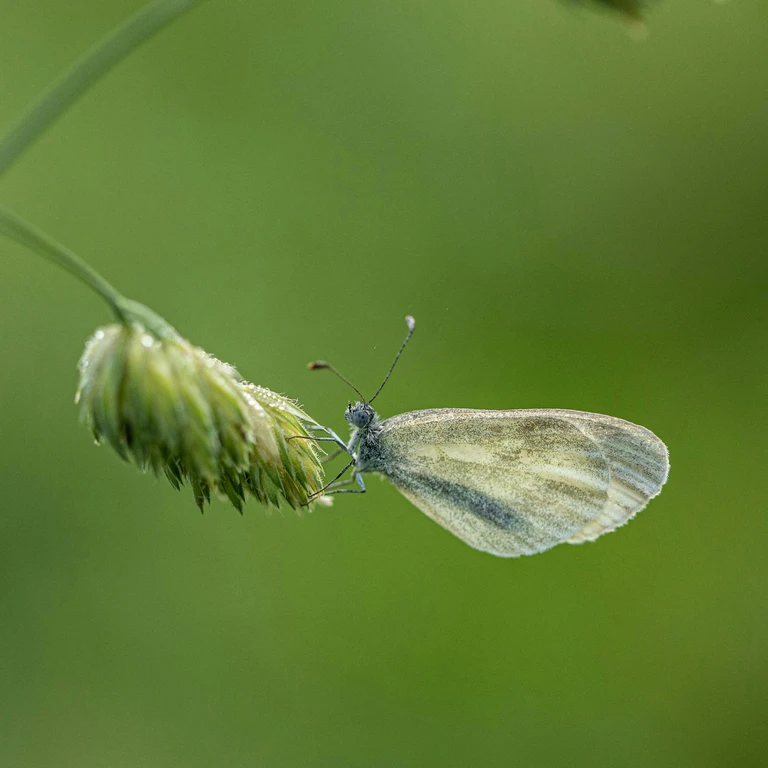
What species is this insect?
Leptidea sinapis/juvernica
